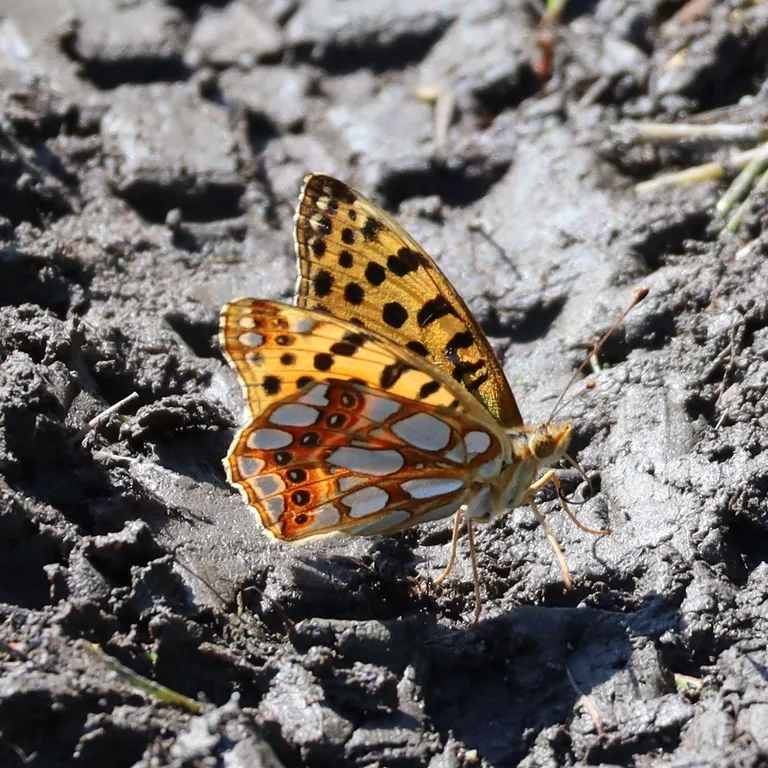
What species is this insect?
Issoria lathonia
